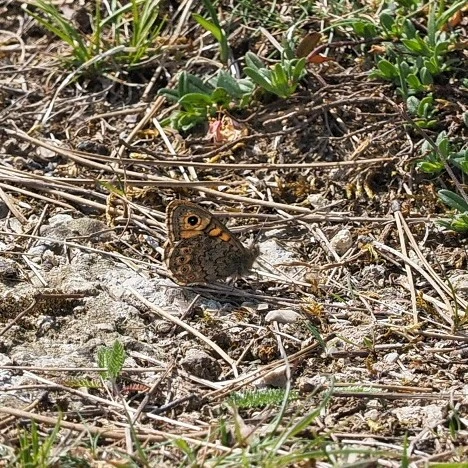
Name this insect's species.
Lasiommata megera (also Pararge megera)
